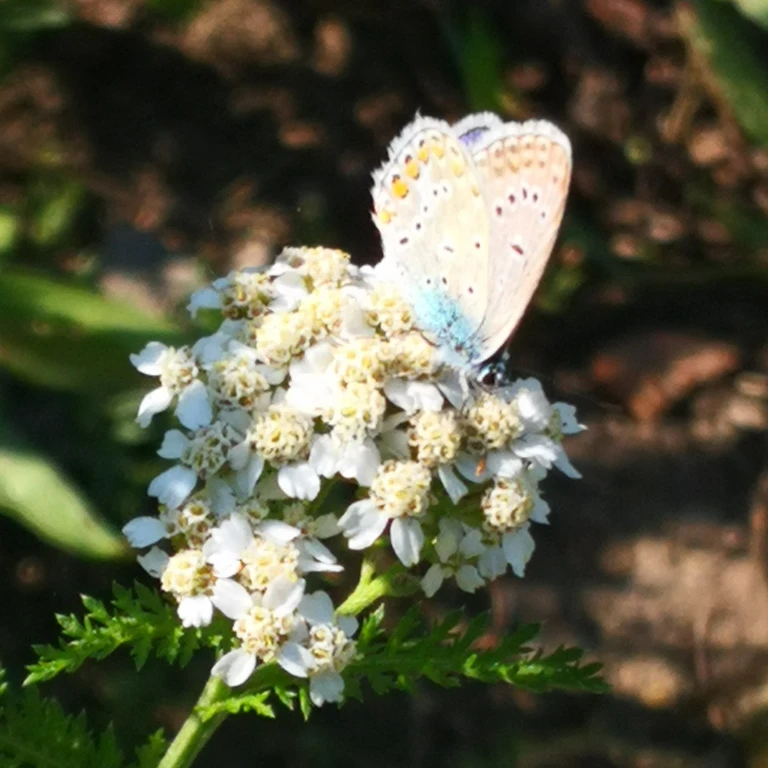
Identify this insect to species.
Polyommatus icarus
